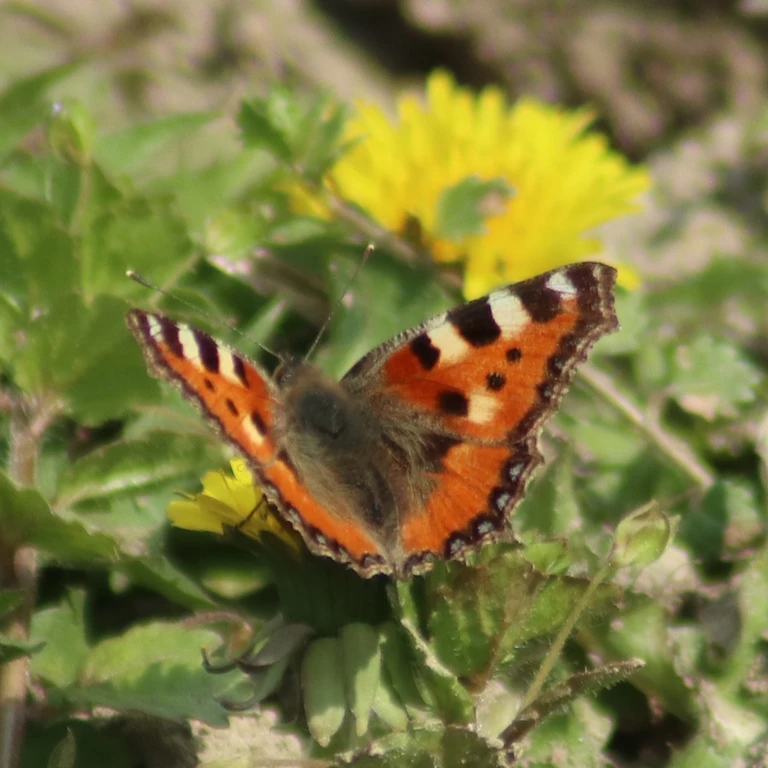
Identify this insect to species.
Aglais urticae
